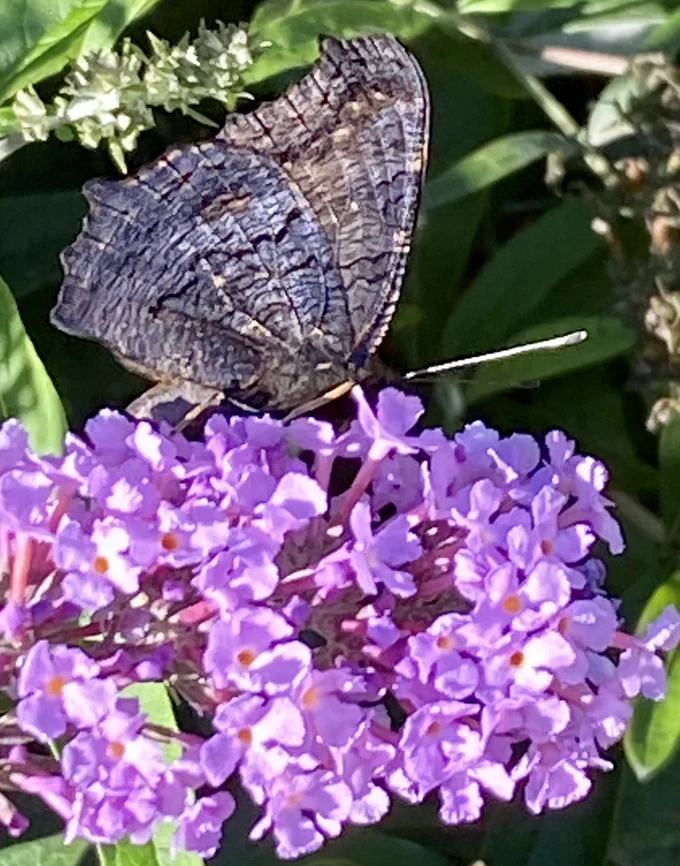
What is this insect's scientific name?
Aglais io
